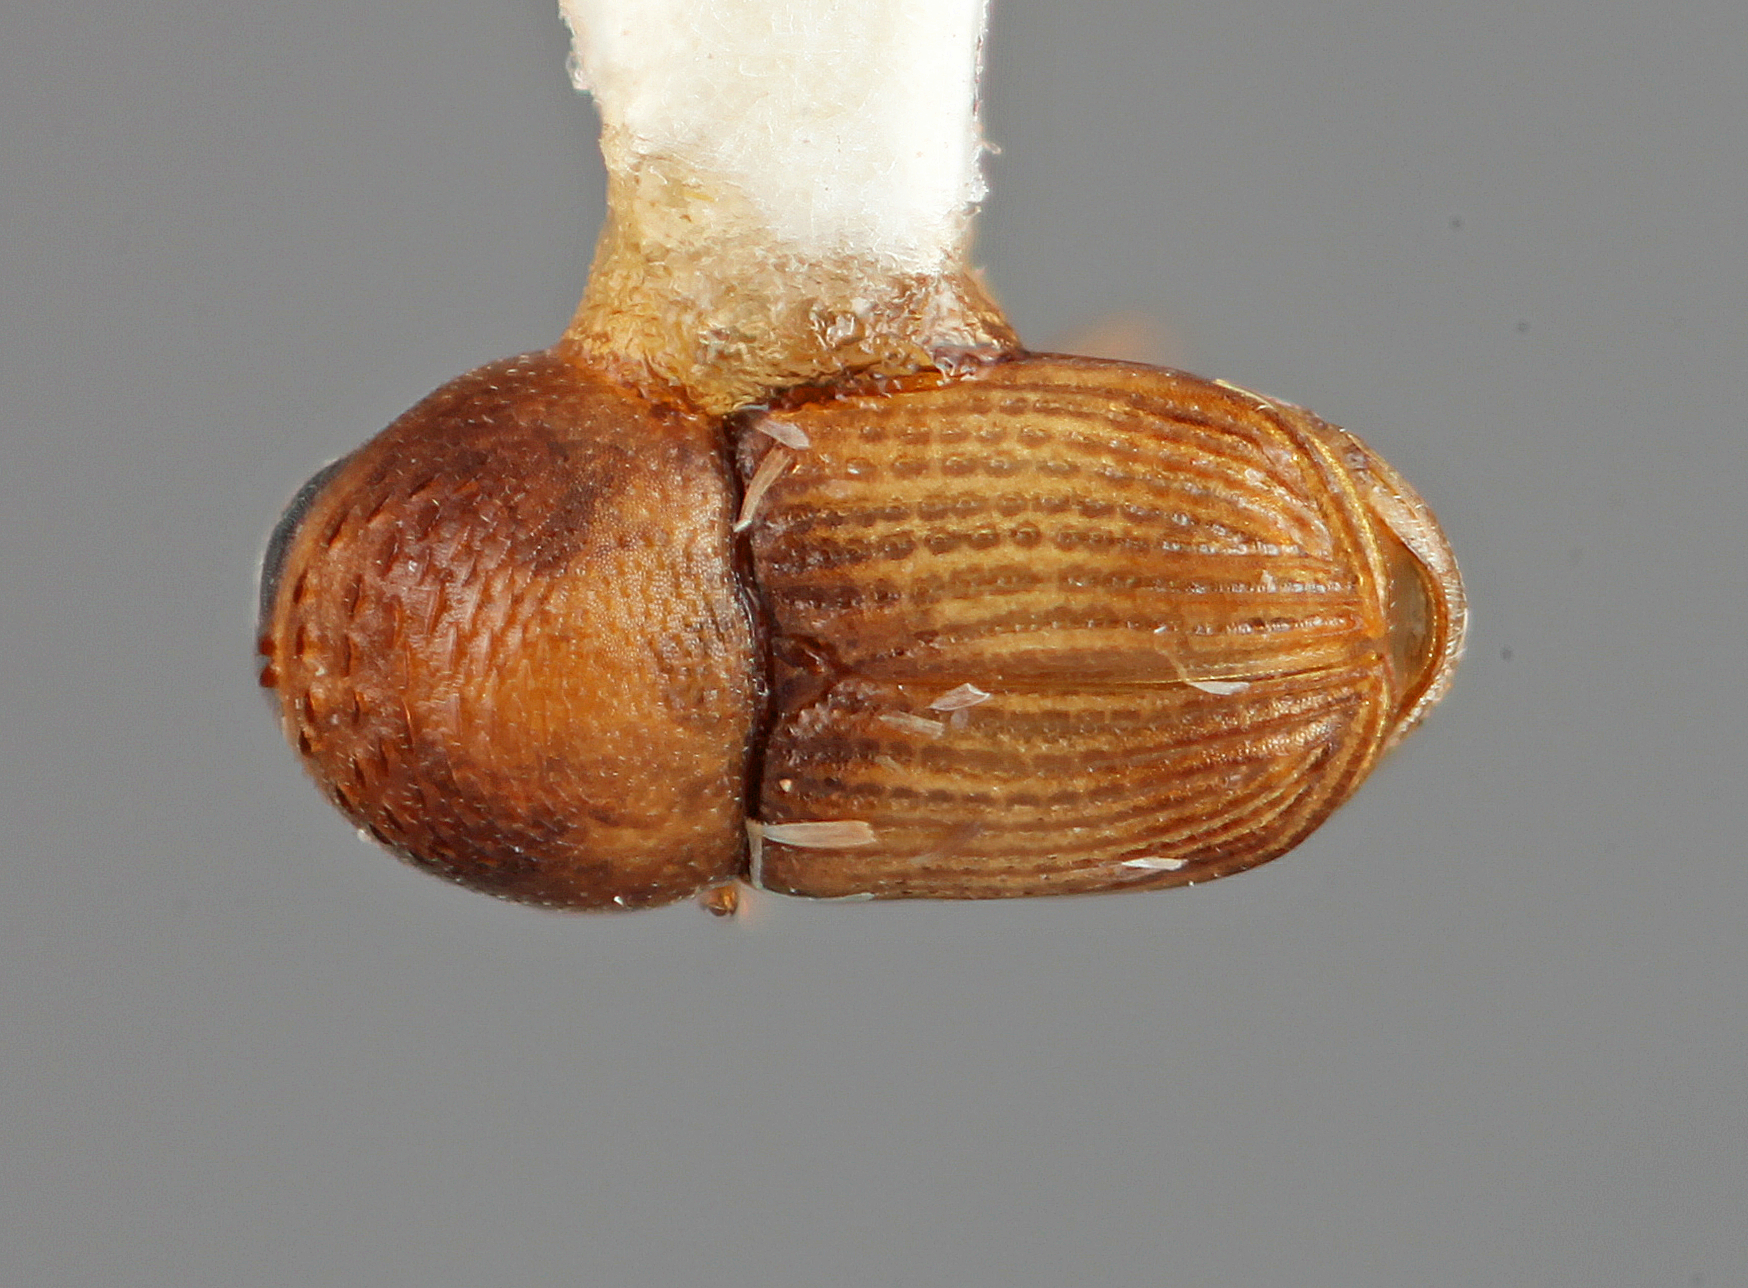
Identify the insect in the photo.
Scolytomimus bicolor
